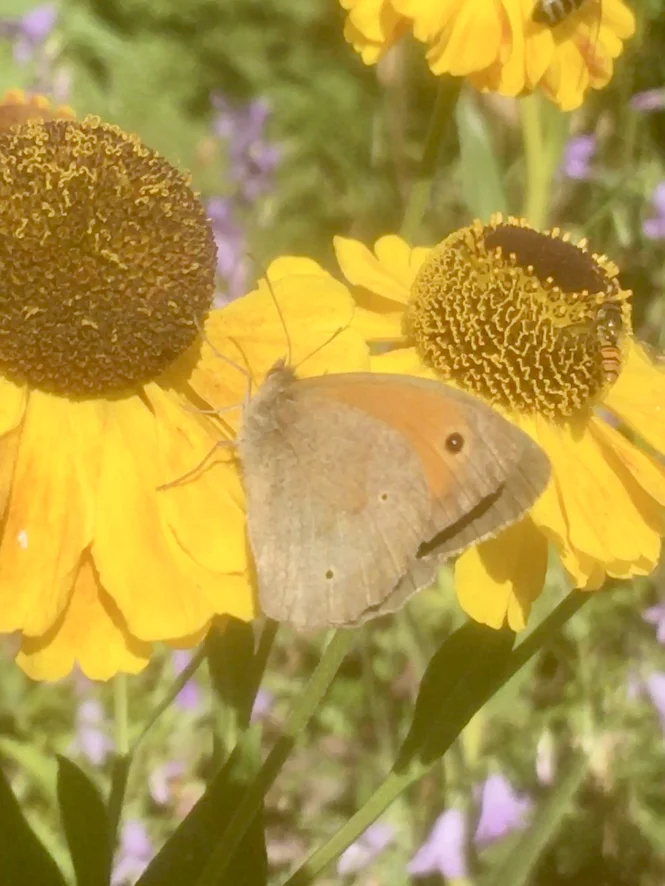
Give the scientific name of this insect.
Maniola jurtina
